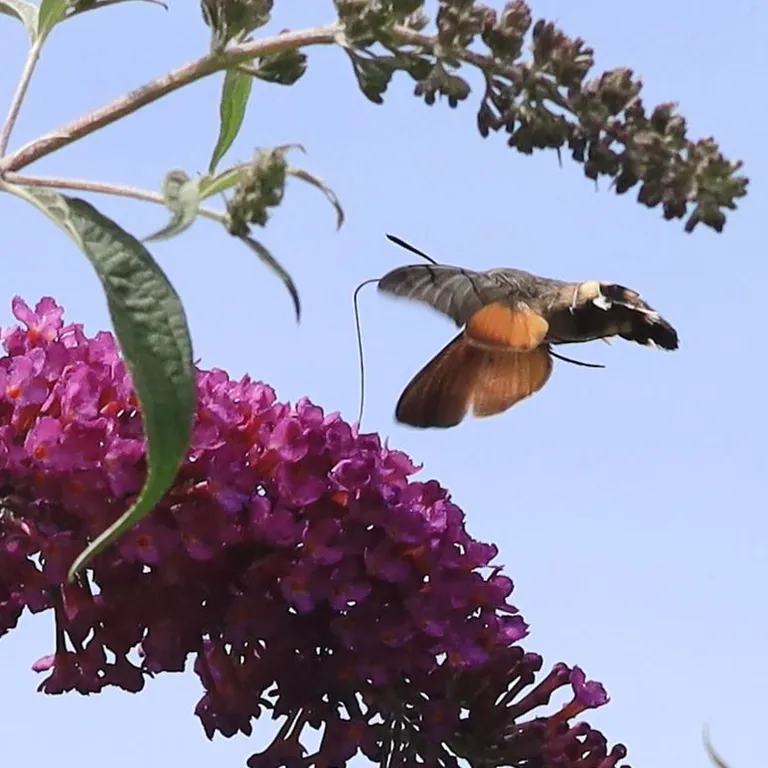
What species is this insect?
Macroglossum stellatarum
